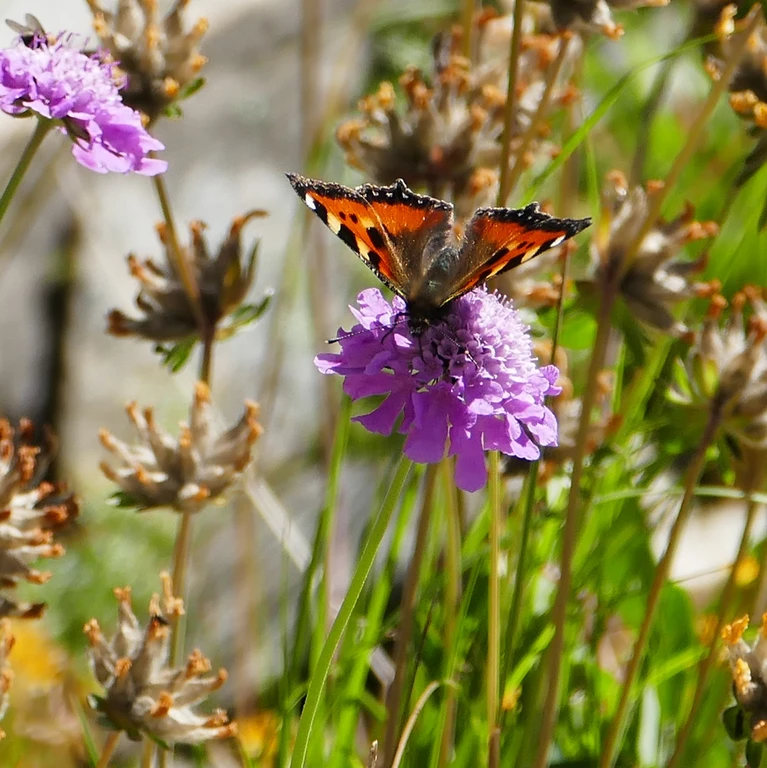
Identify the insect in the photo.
Aglais urticae
